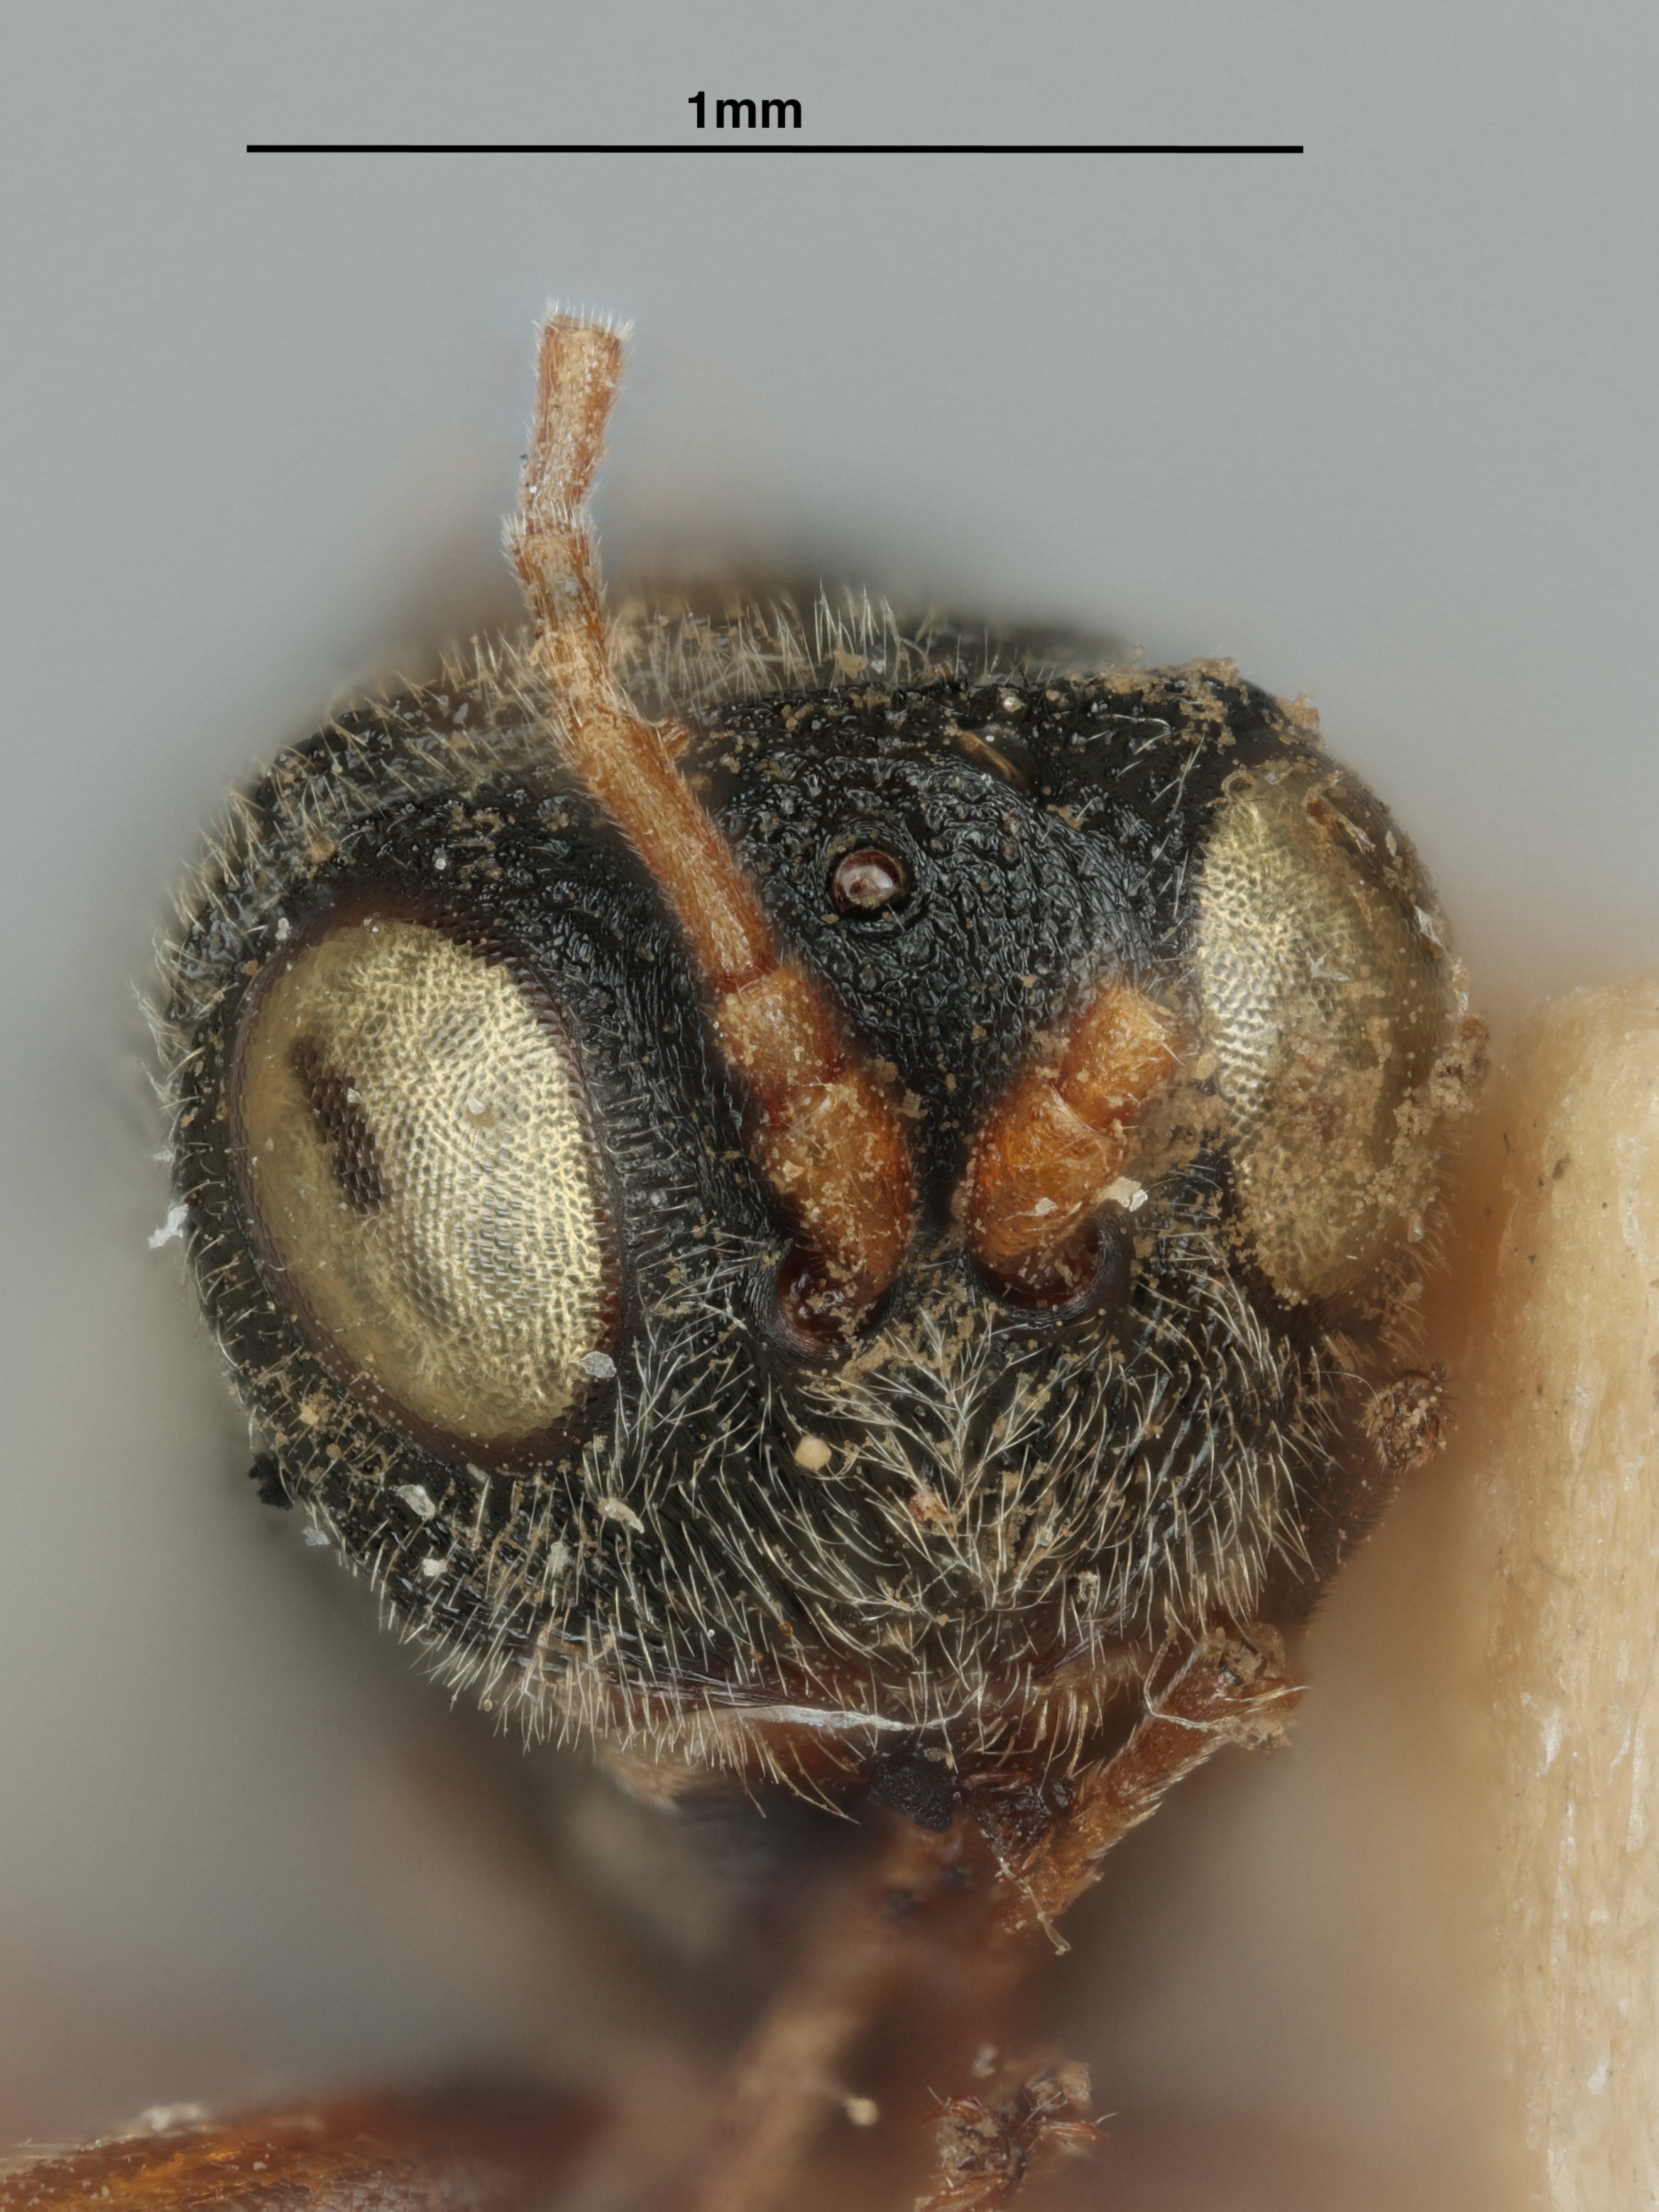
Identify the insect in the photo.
Synergus atamiensis
